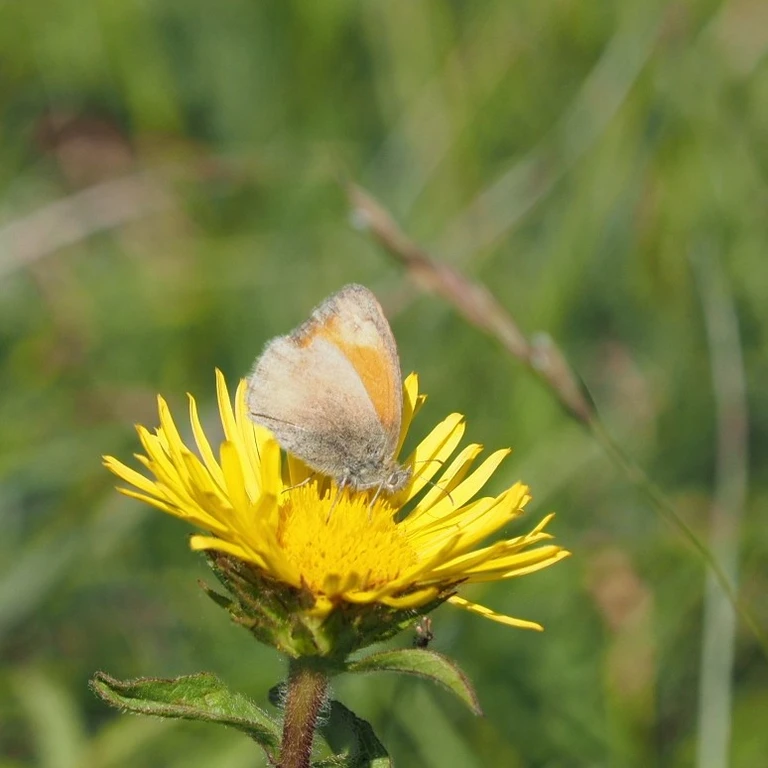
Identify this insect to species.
Coenonympha pamphilus
